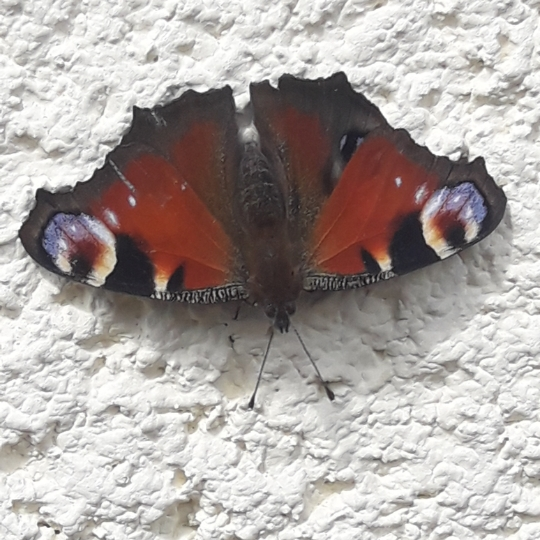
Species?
Aglais io
